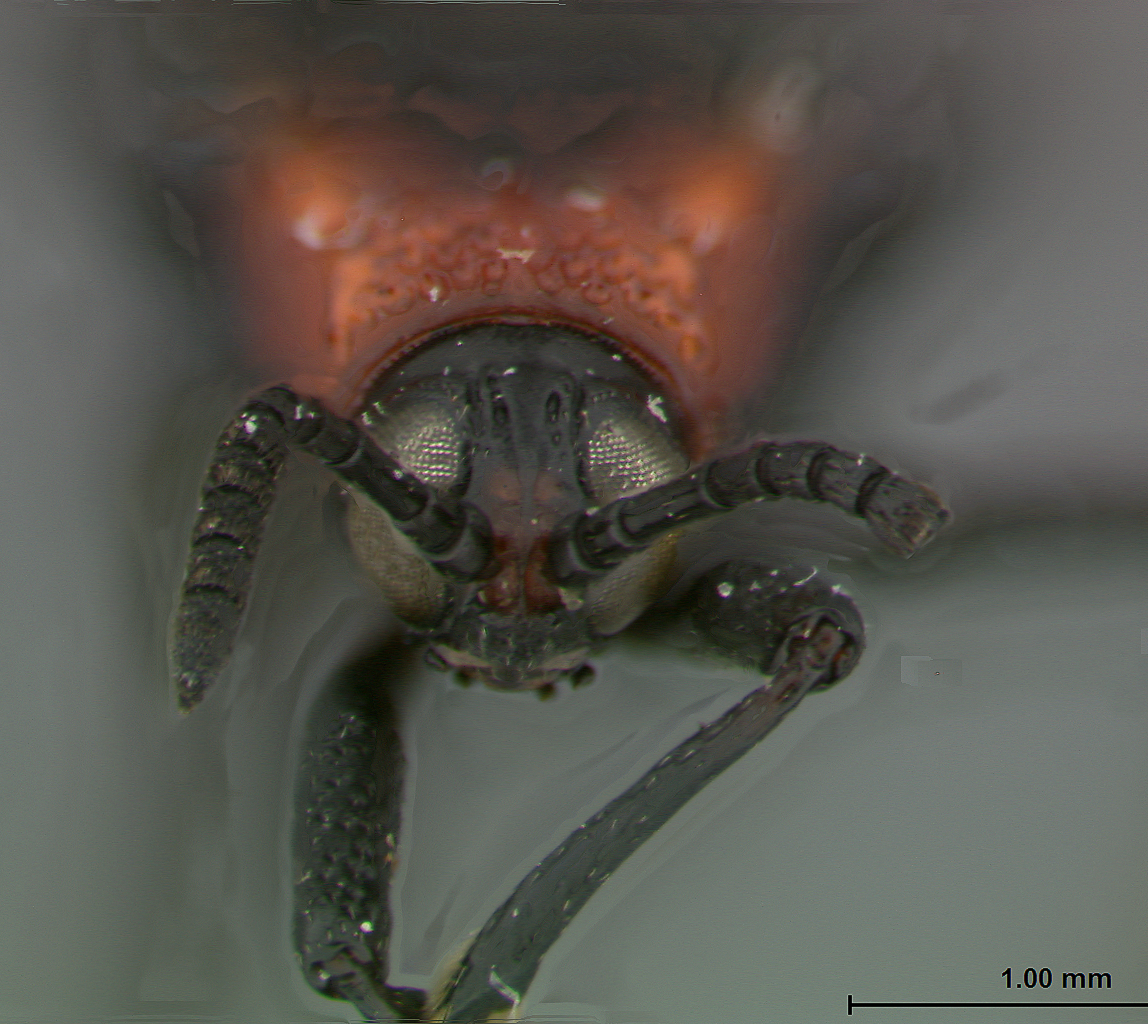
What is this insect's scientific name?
Xenochalepus robiniae
